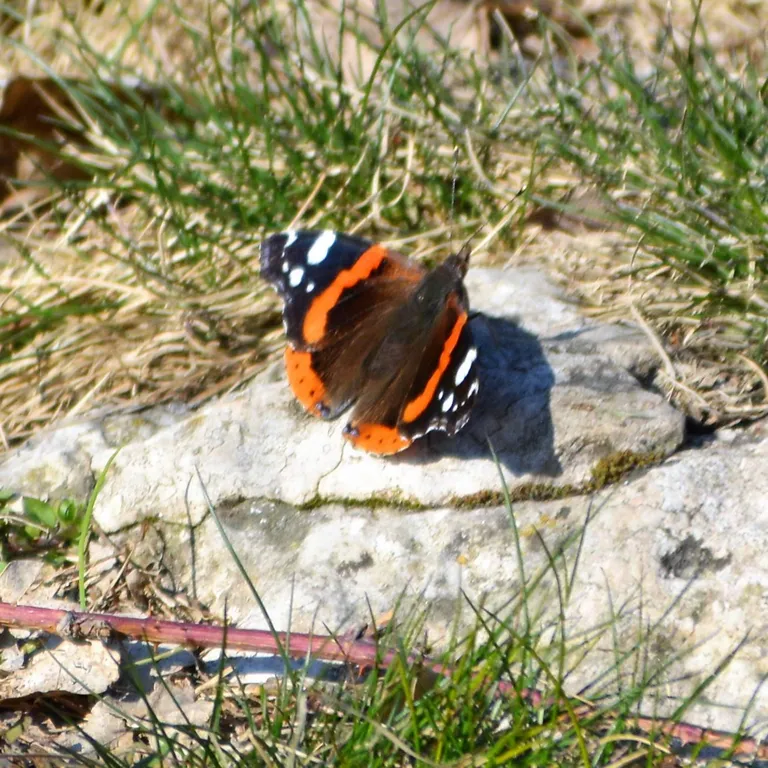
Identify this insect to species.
Vanessa atalanta
